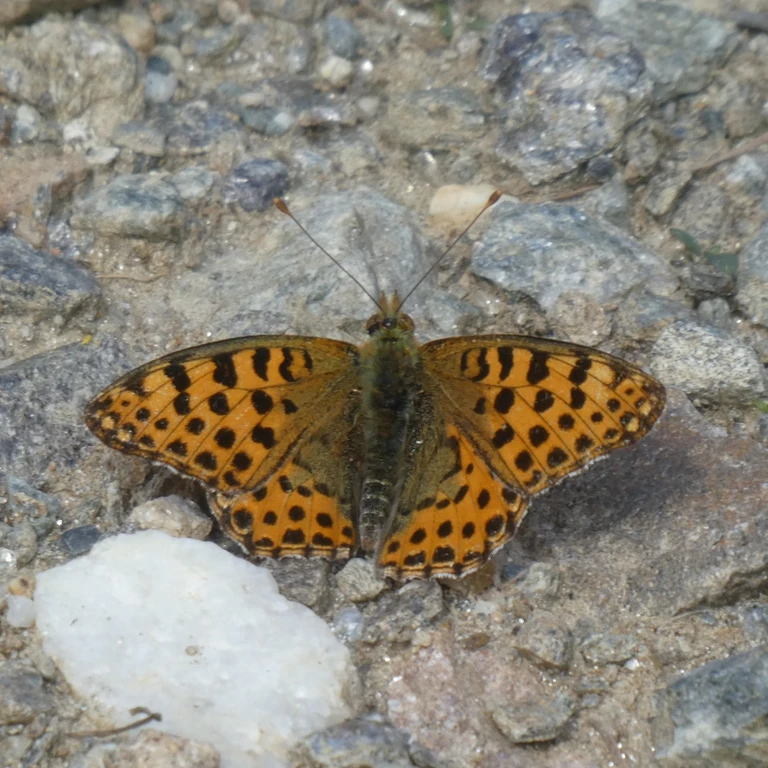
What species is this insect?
Issoria lathonia
